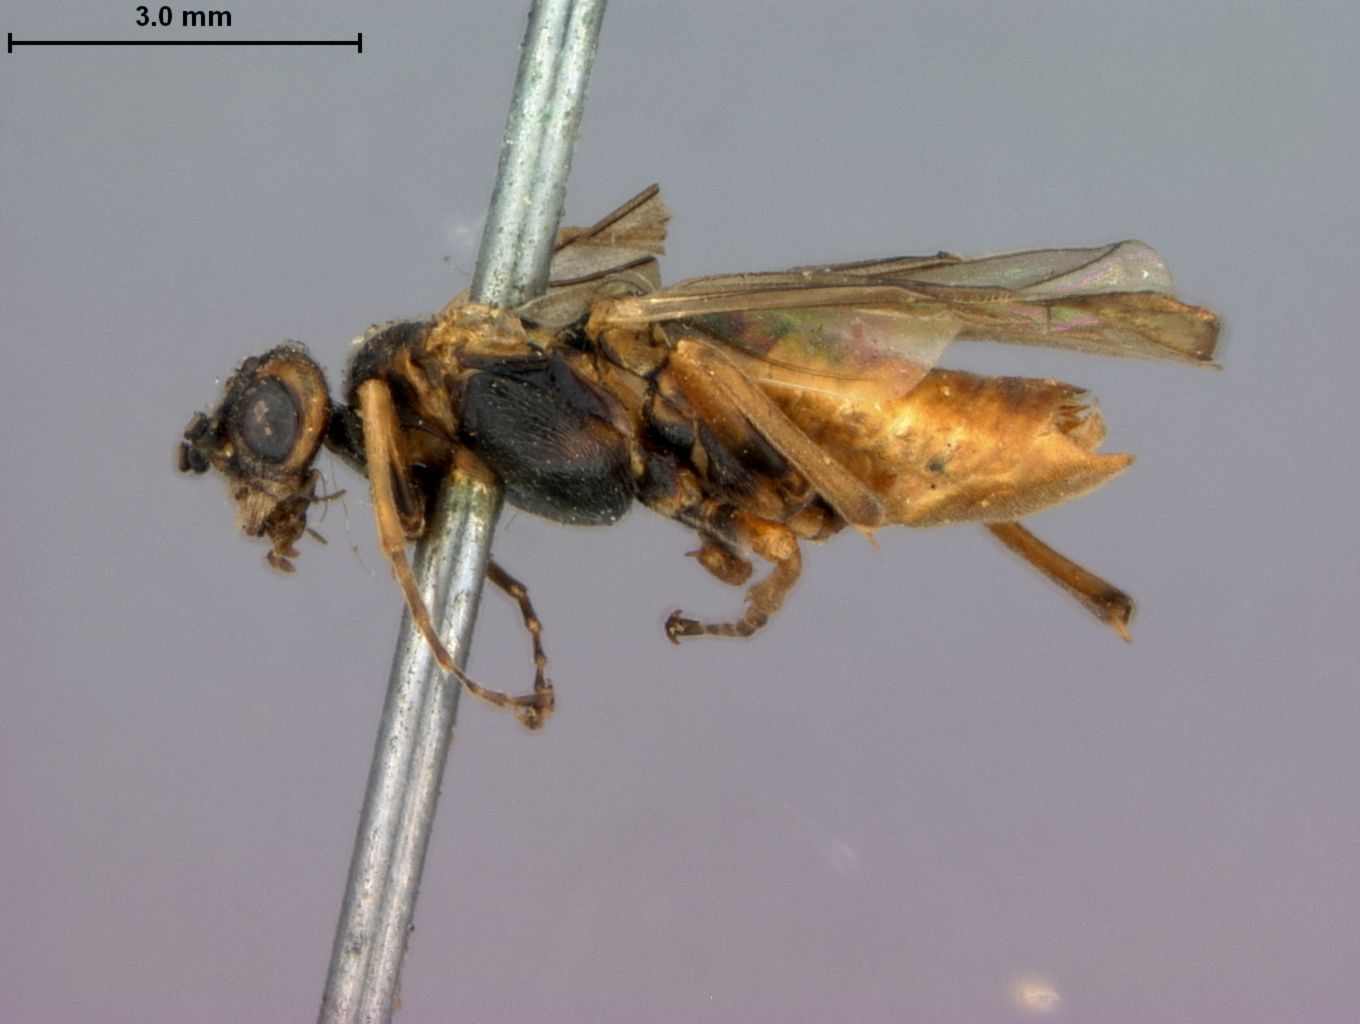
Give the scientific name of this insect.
Pachynematus infumatus
